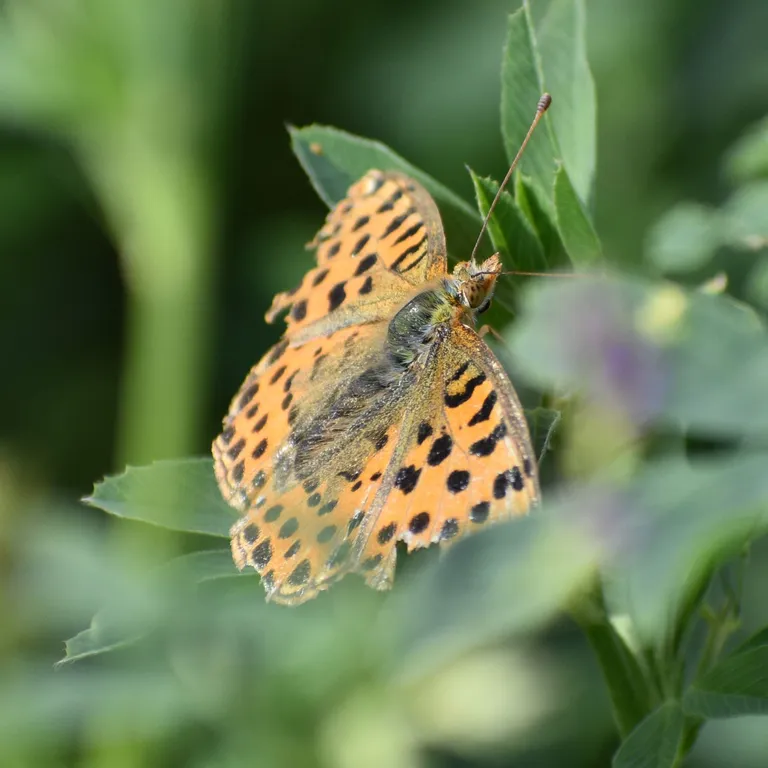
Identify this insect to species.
Issoria lathonia
